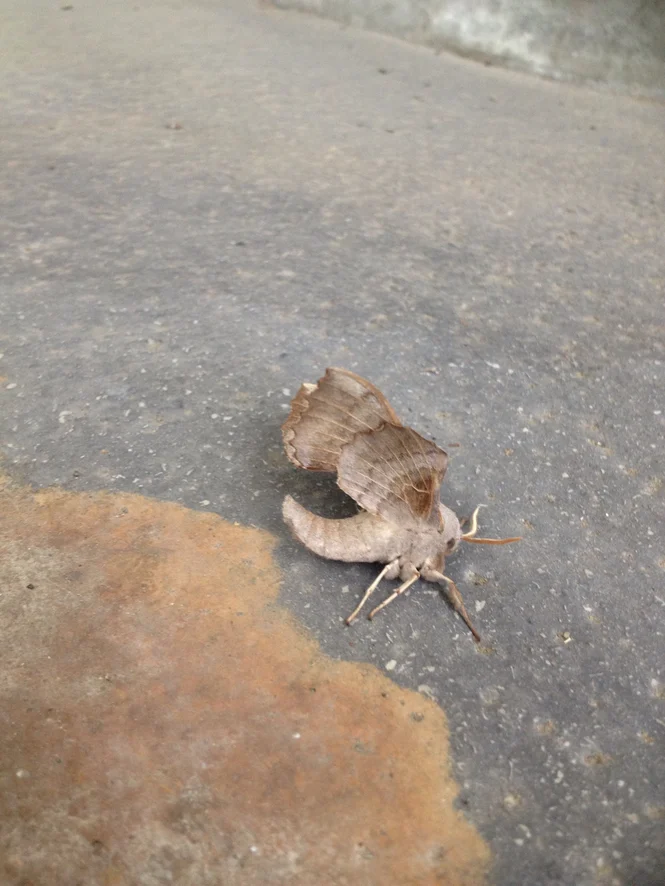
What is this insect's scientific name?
Laothoe populi
